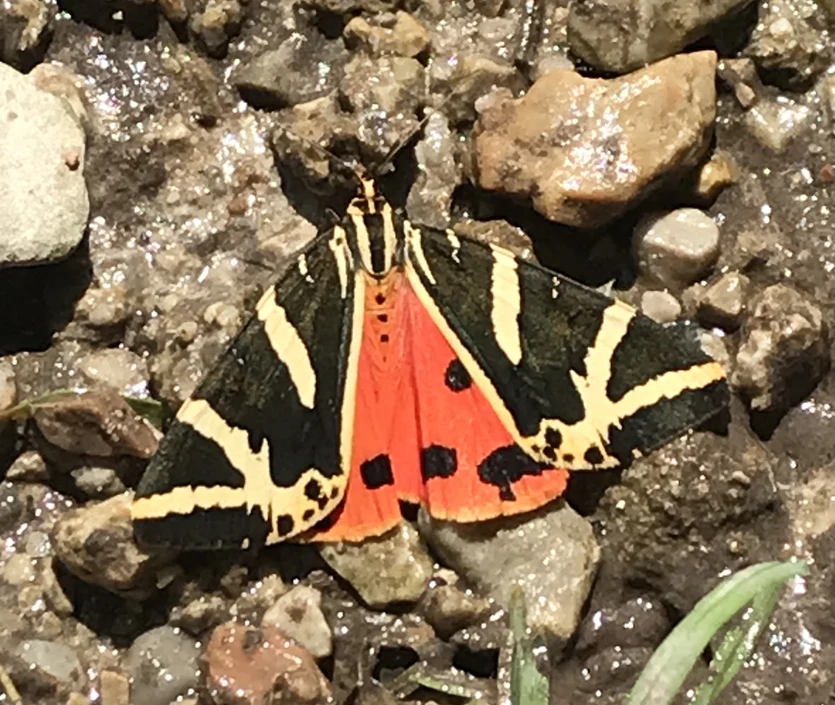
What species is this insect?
Euplagia quadripunctaria
